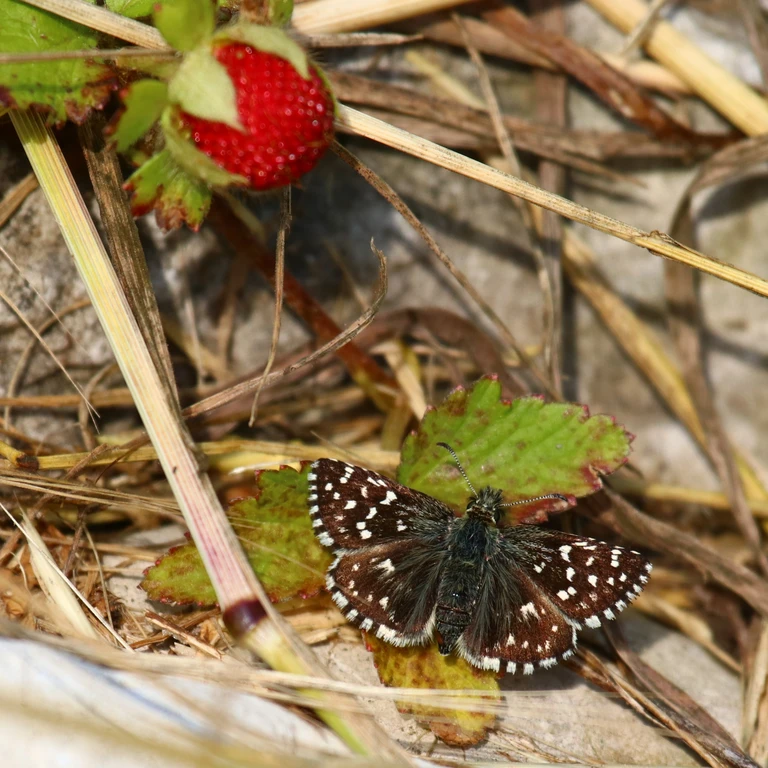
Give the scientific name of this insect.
Pyrgus malvae
